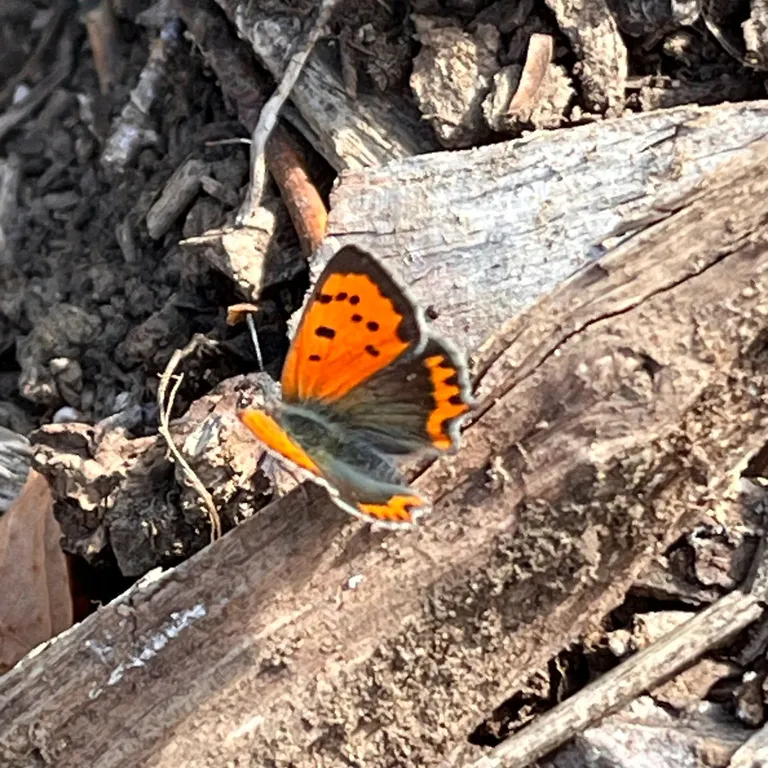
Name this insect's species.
Lycaena phlaeas
